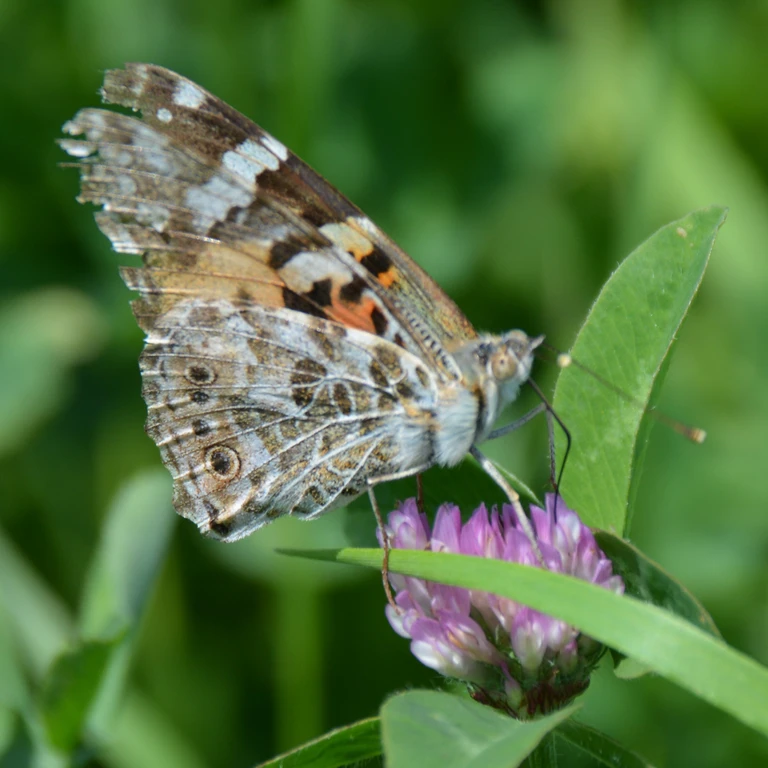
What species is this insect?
Vanessa cardui
